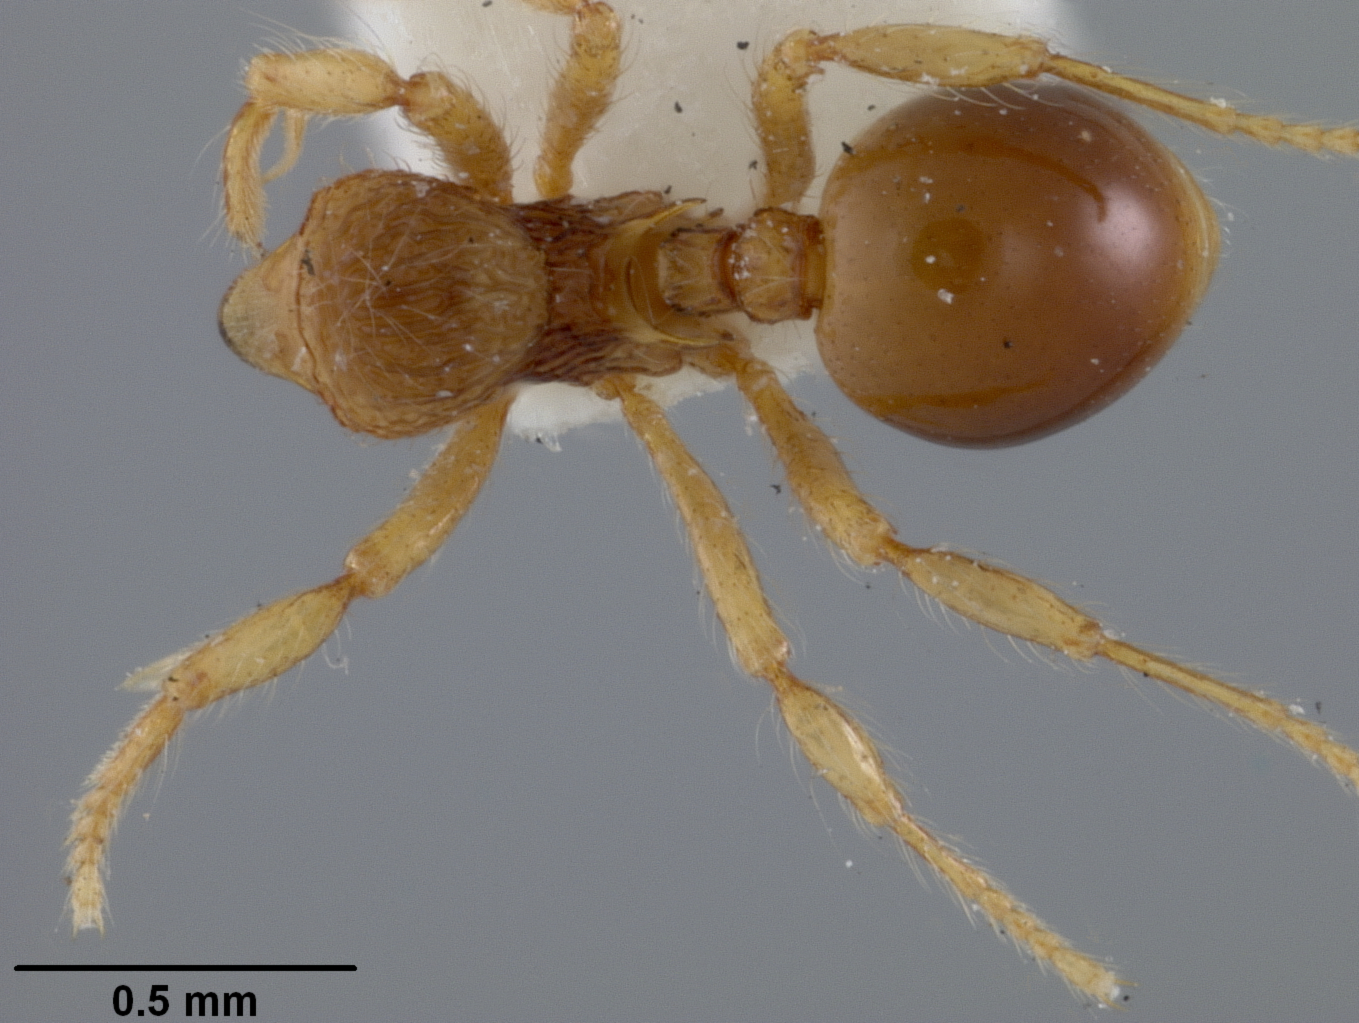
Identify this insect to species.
Lachnomyrmex haskinsi
